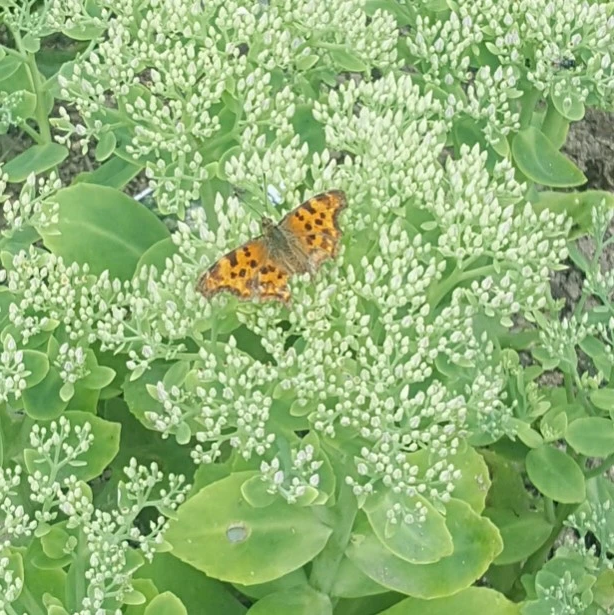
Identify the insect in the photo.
Polygonia c-album
